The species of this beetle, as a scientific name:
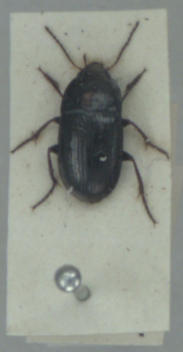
Amara communis
